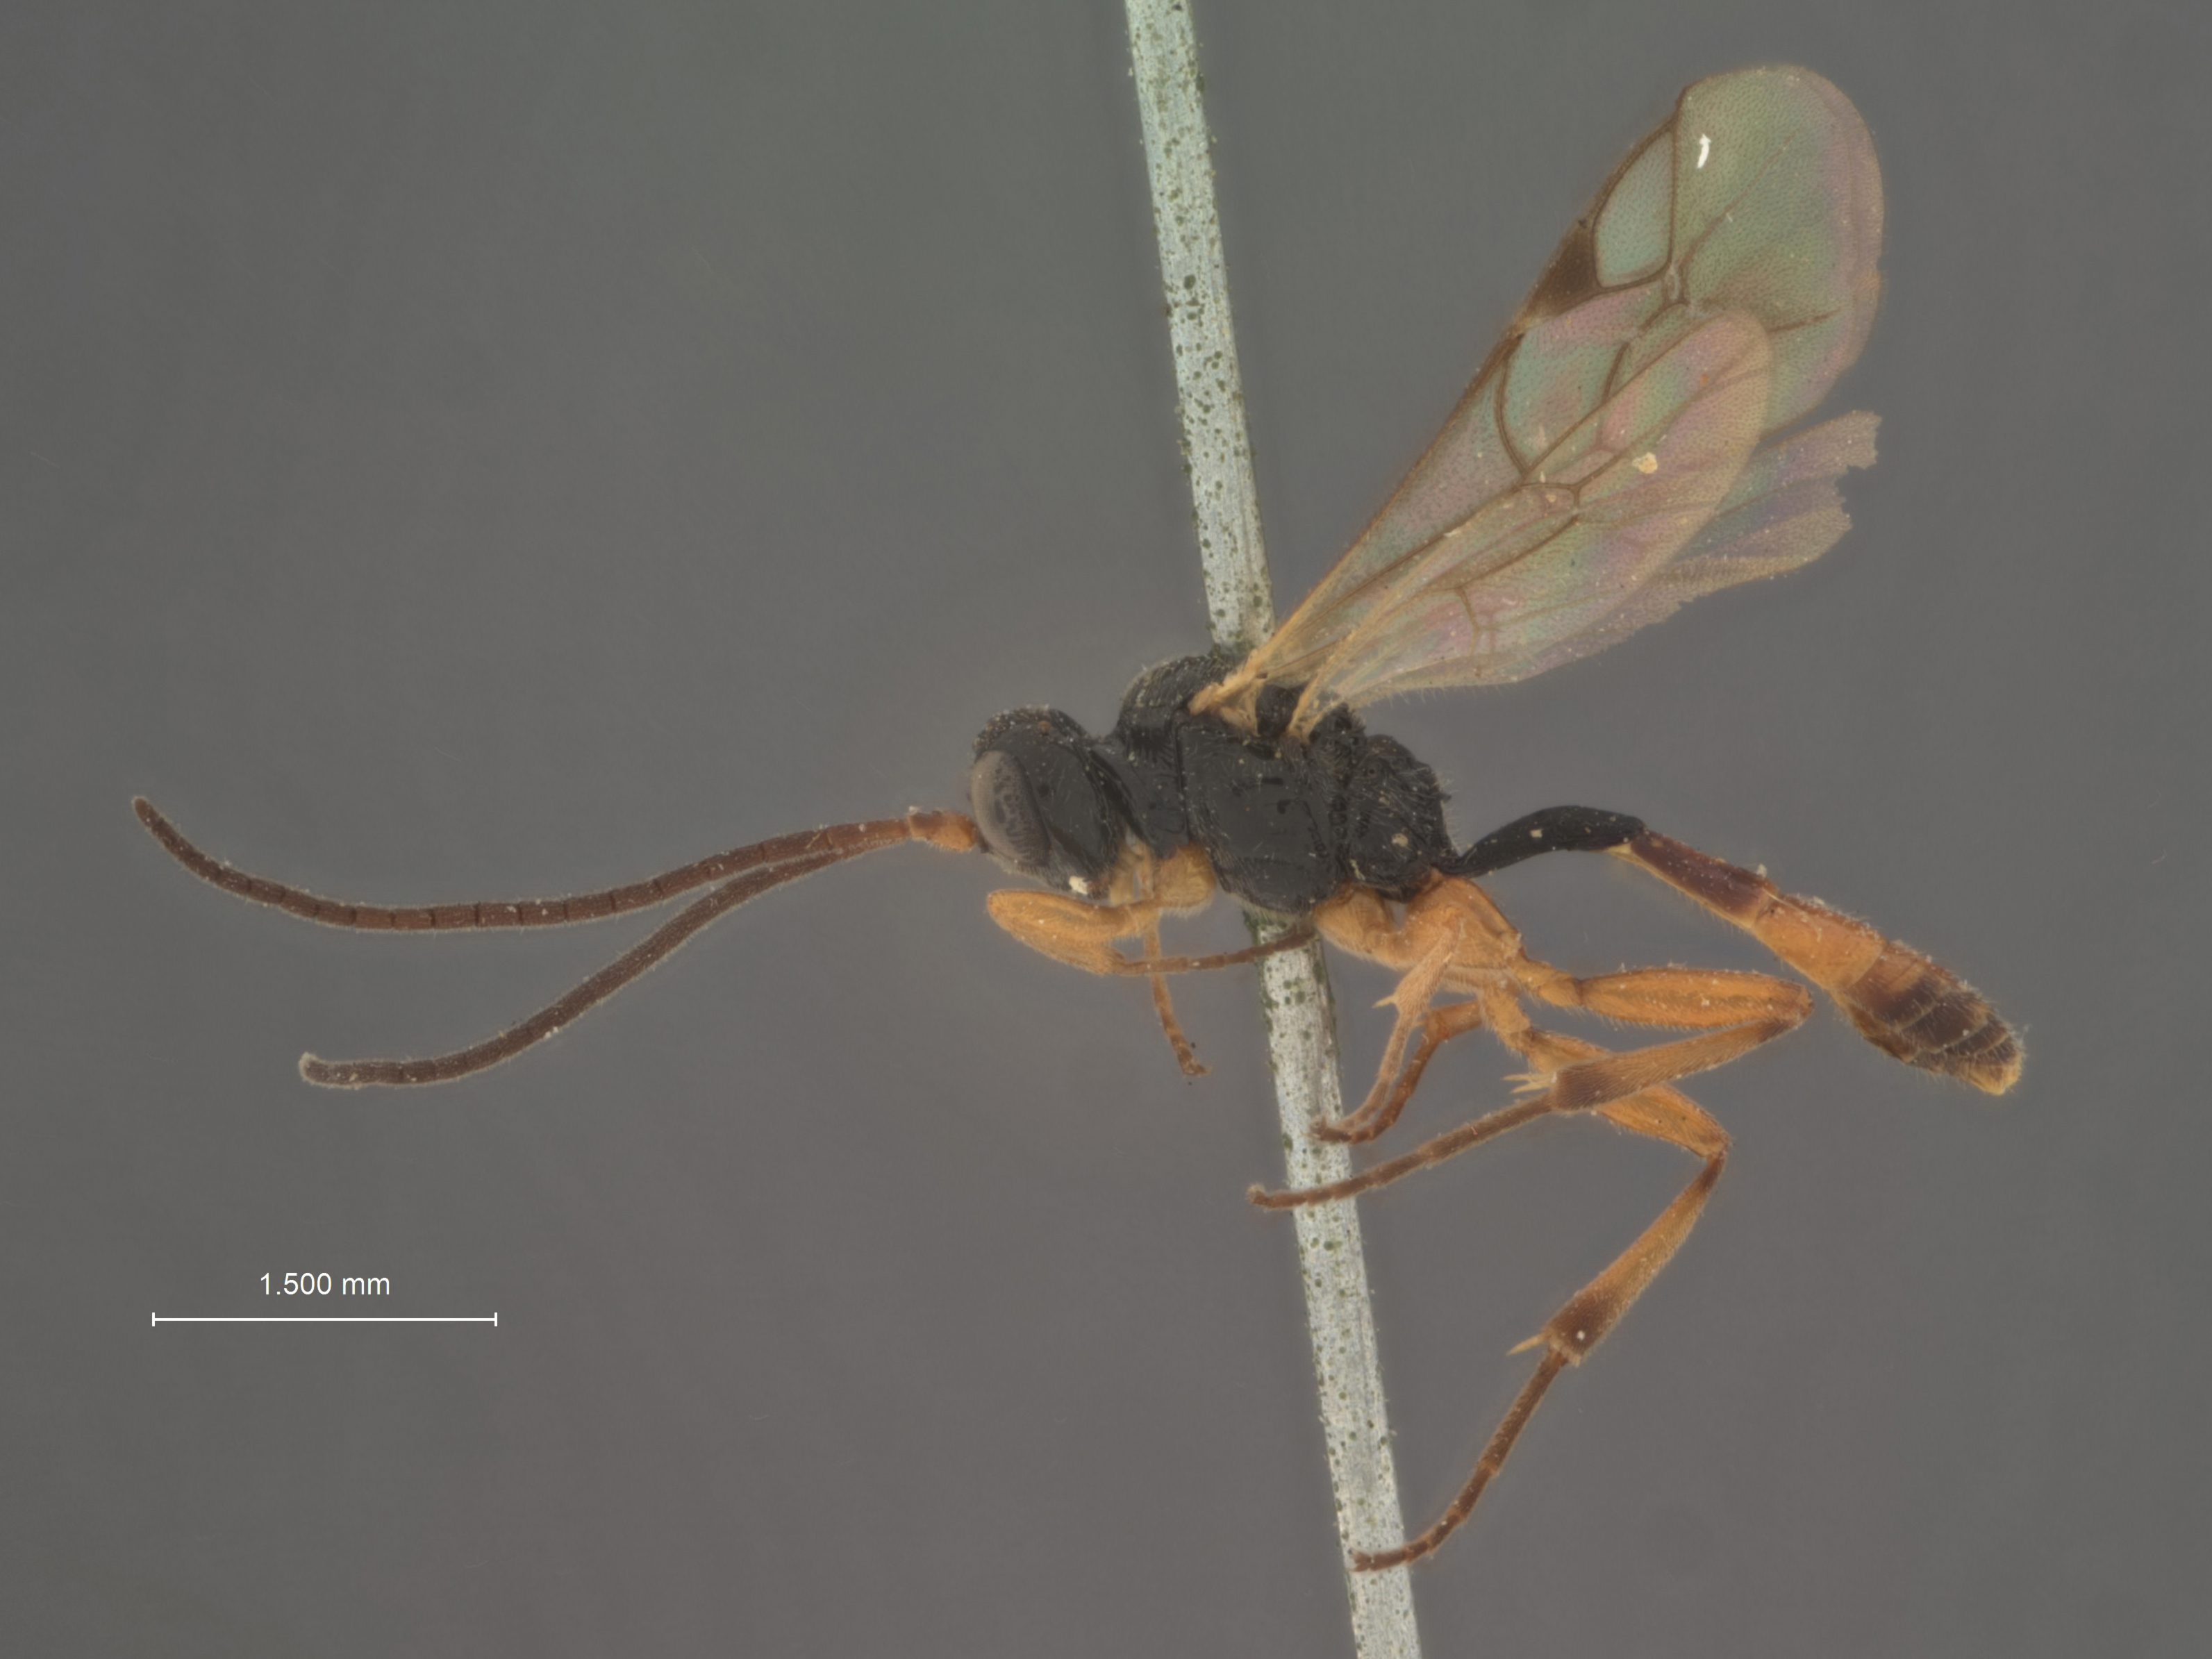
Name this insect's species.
Phygadeuon timidus
